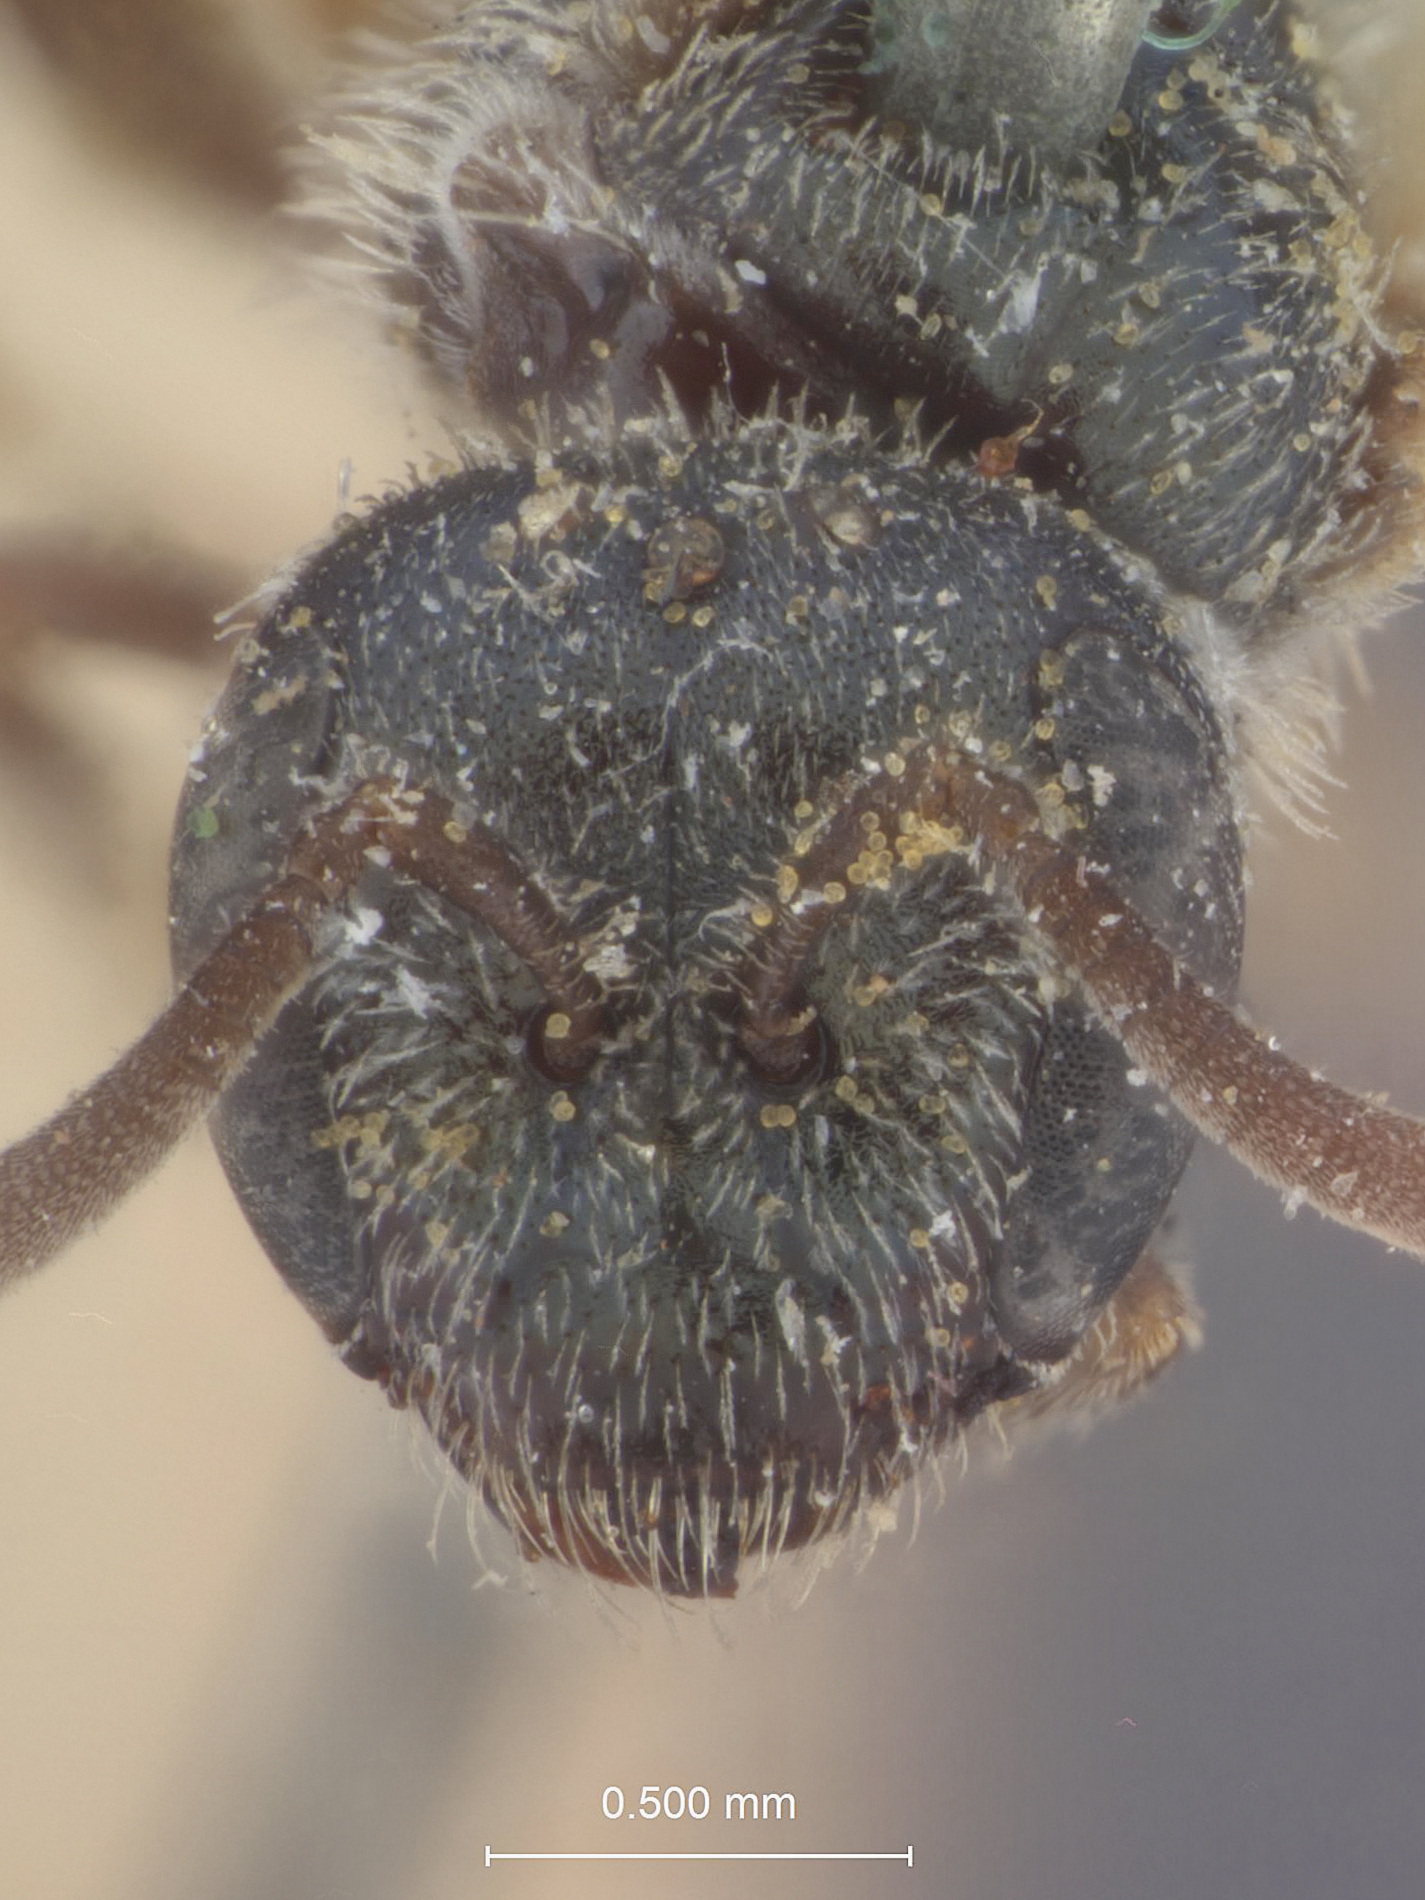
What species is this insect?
Halictus hortensis
